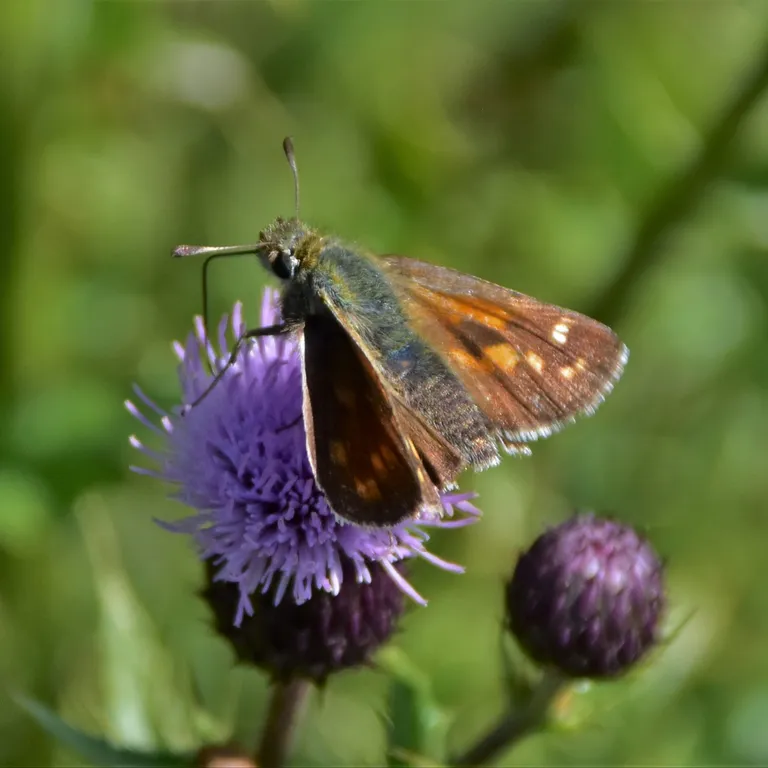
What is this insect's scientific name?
Hesperia comma
